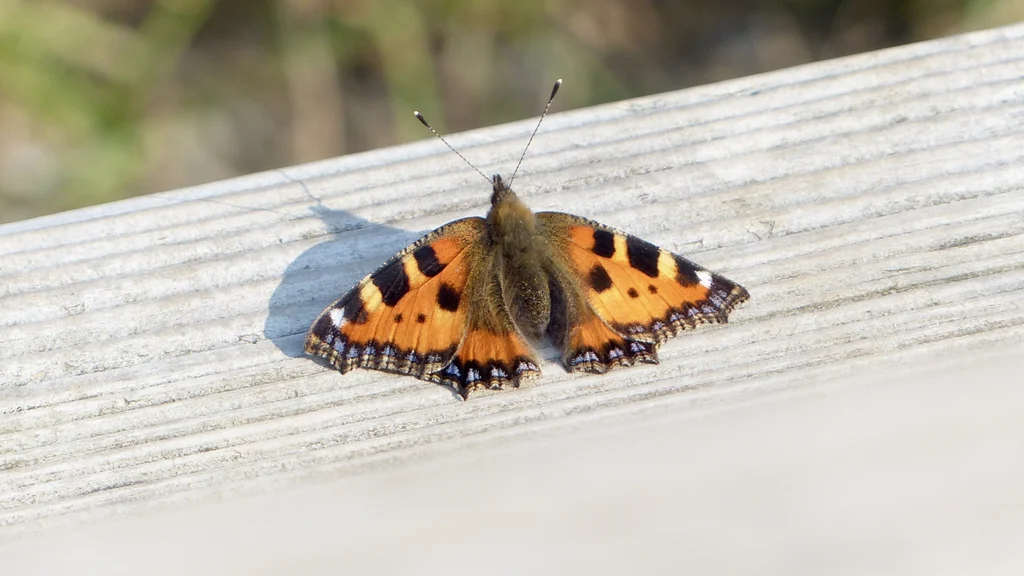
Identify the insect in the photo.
Aglais urticae
